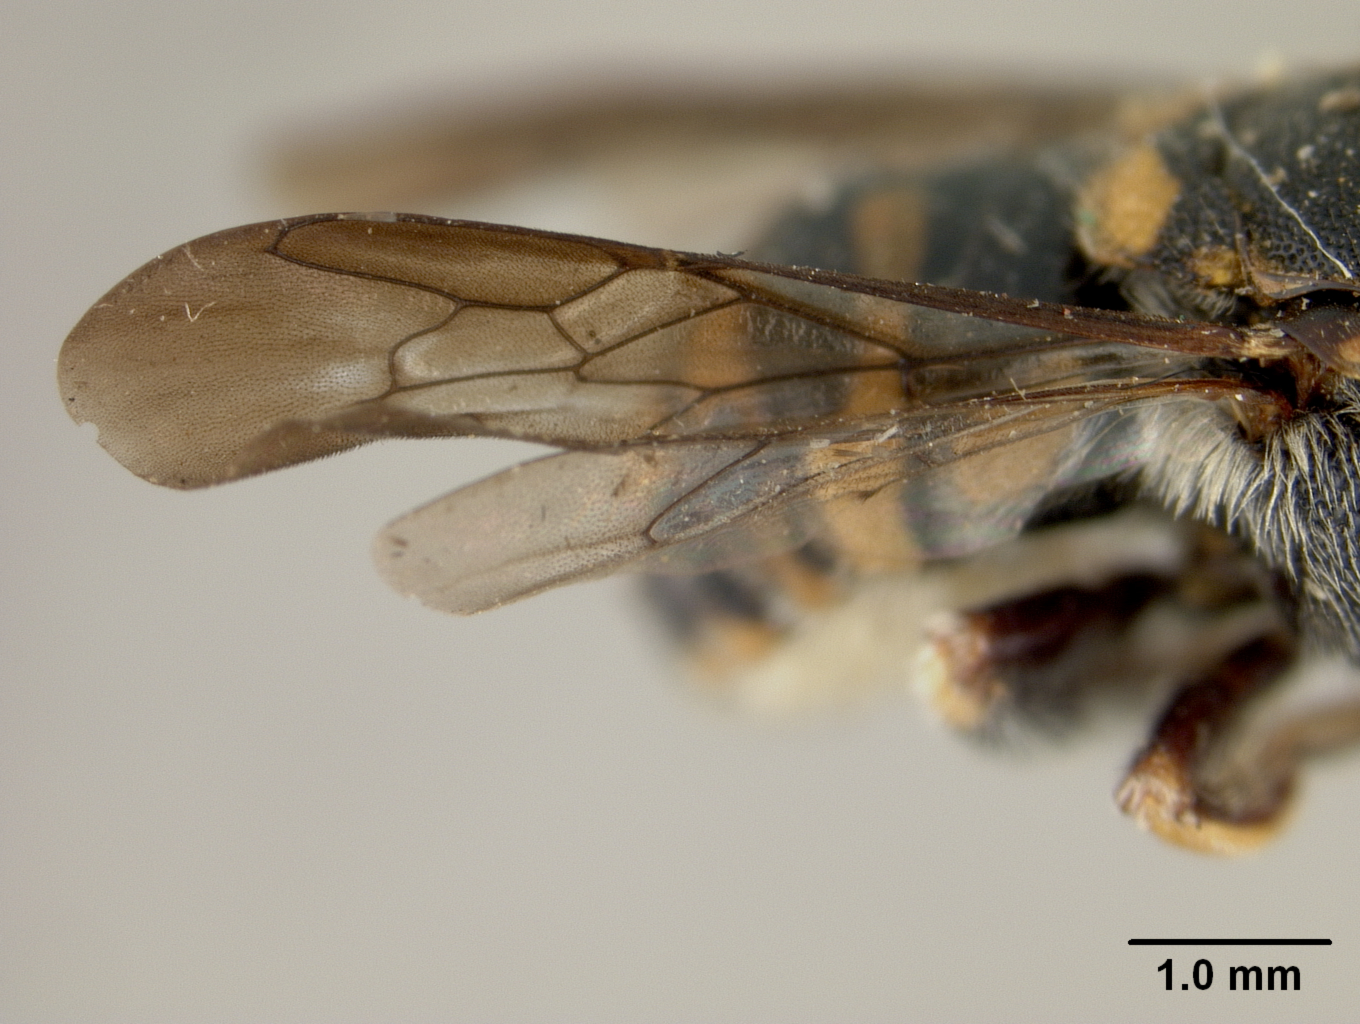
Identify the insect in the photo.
Dianthidium robertsoni
